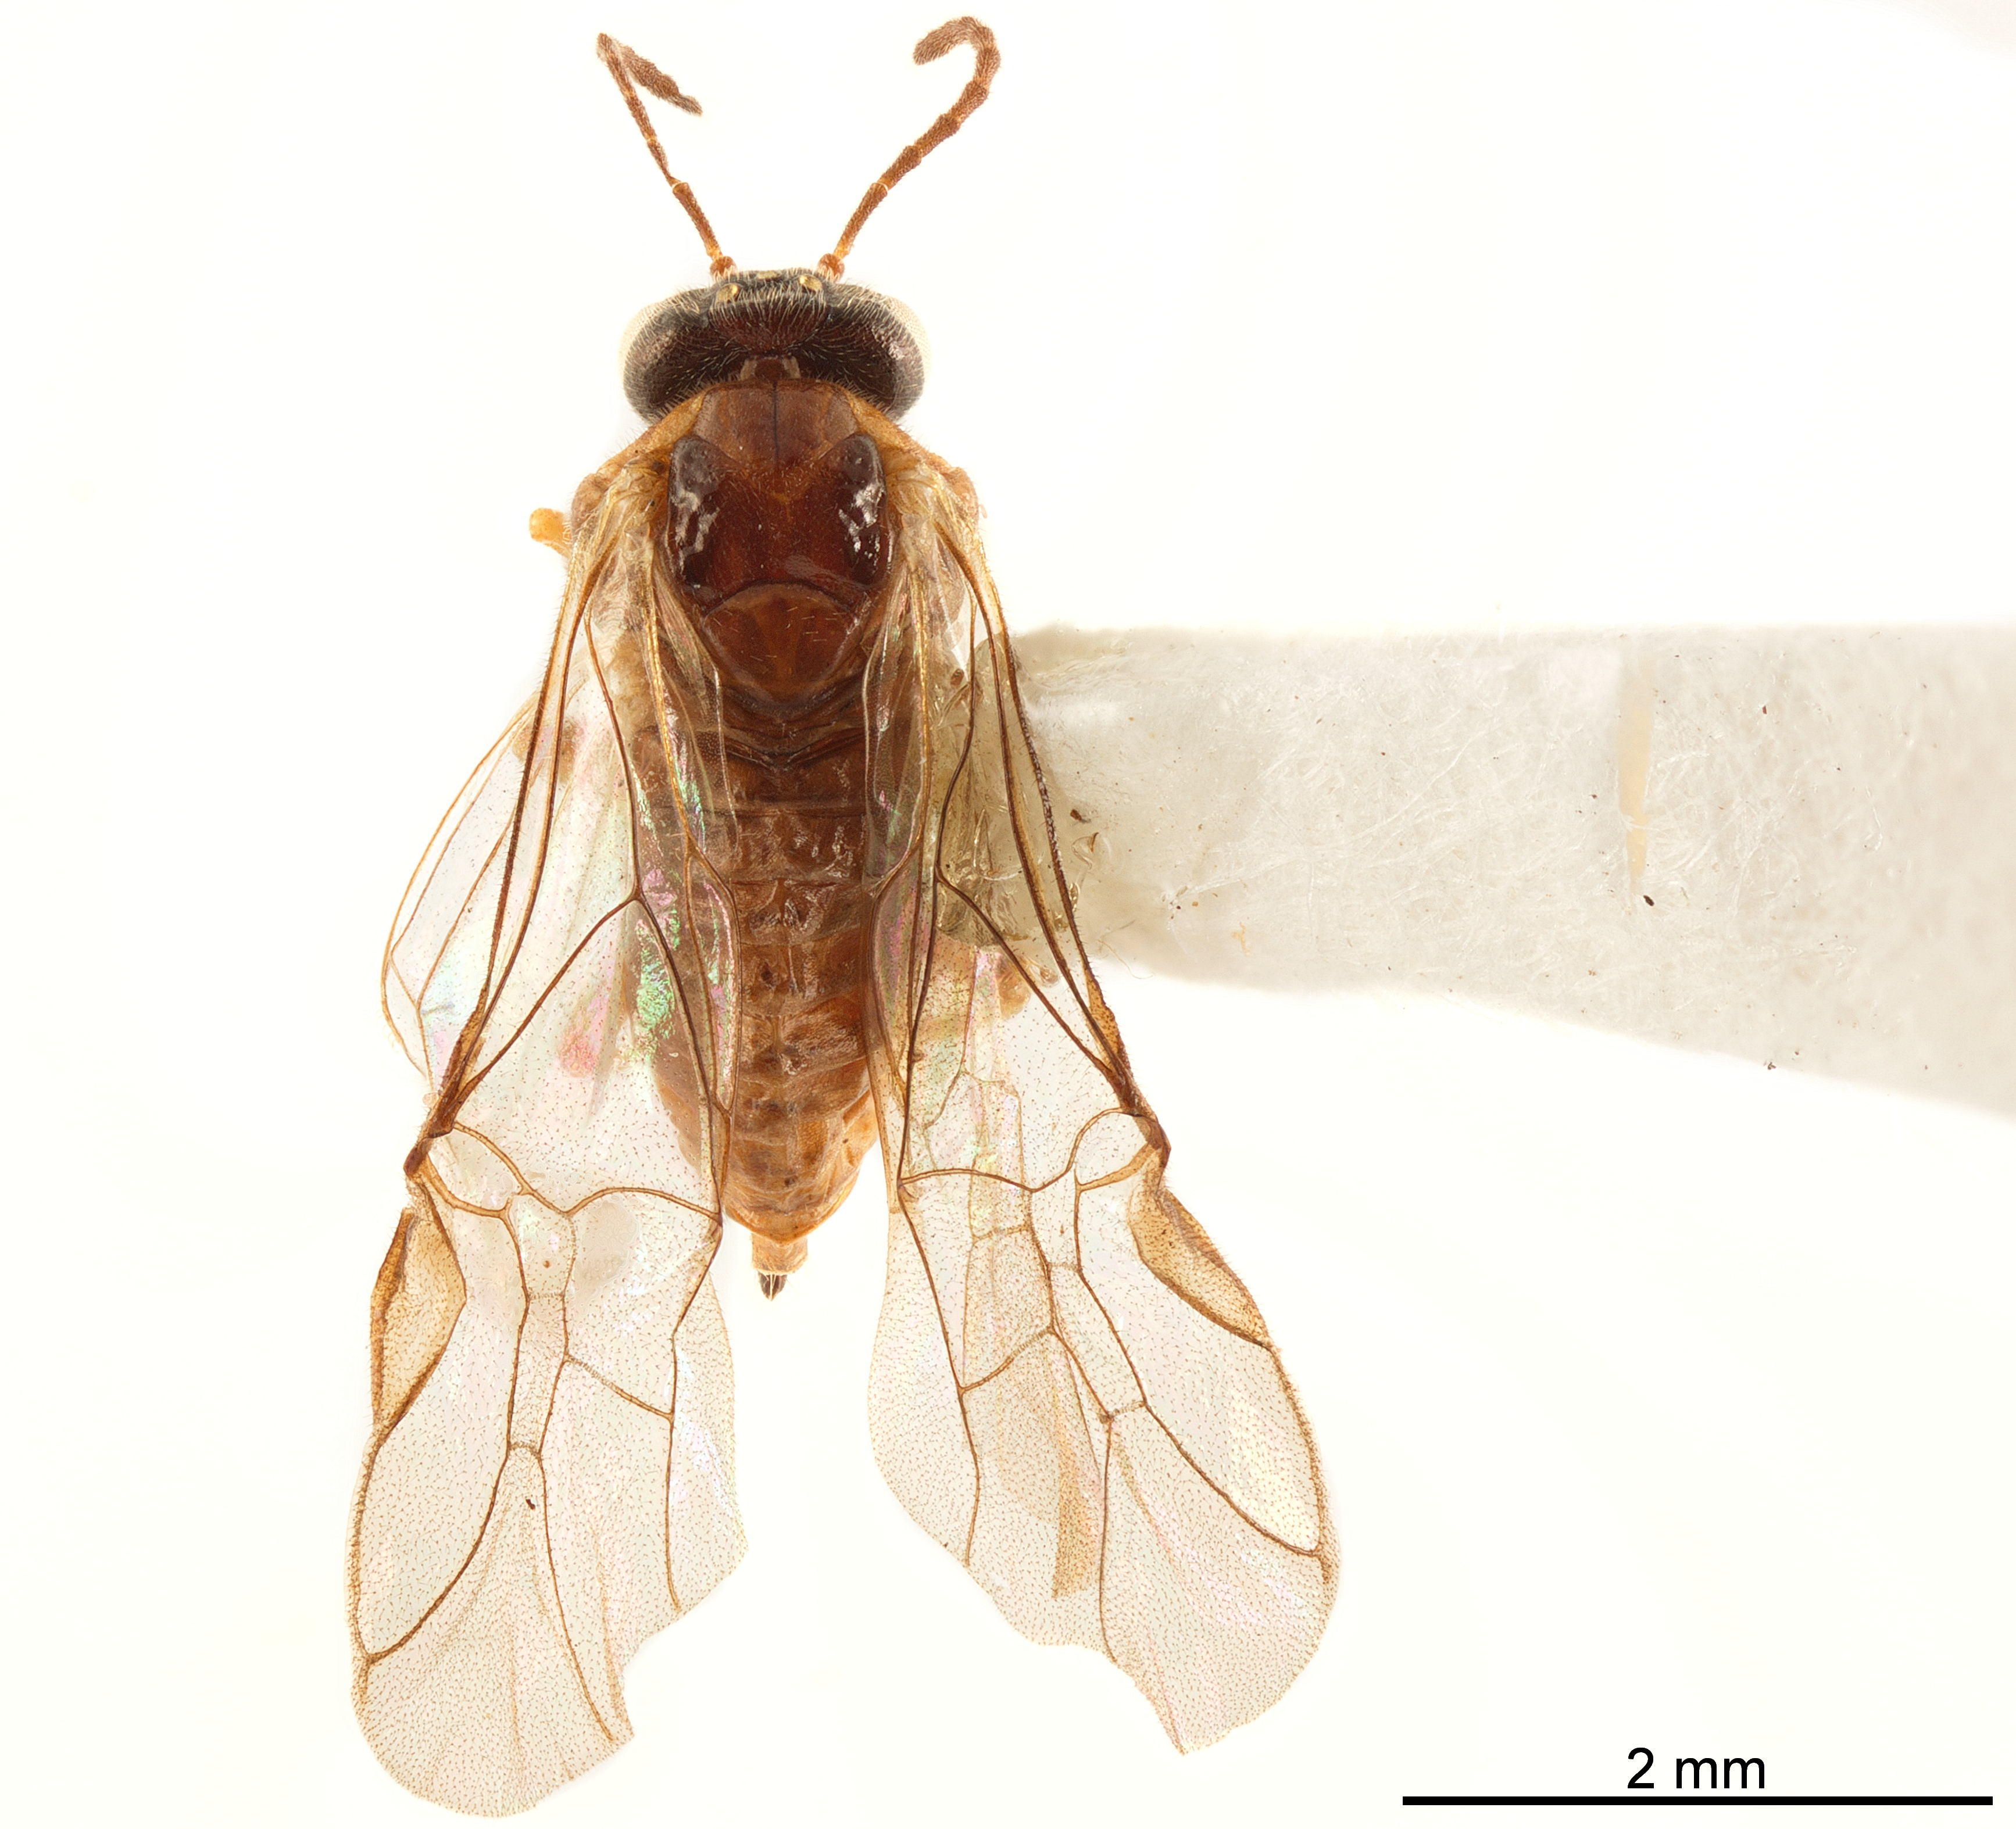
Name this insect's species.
Barilochia longivalvula
